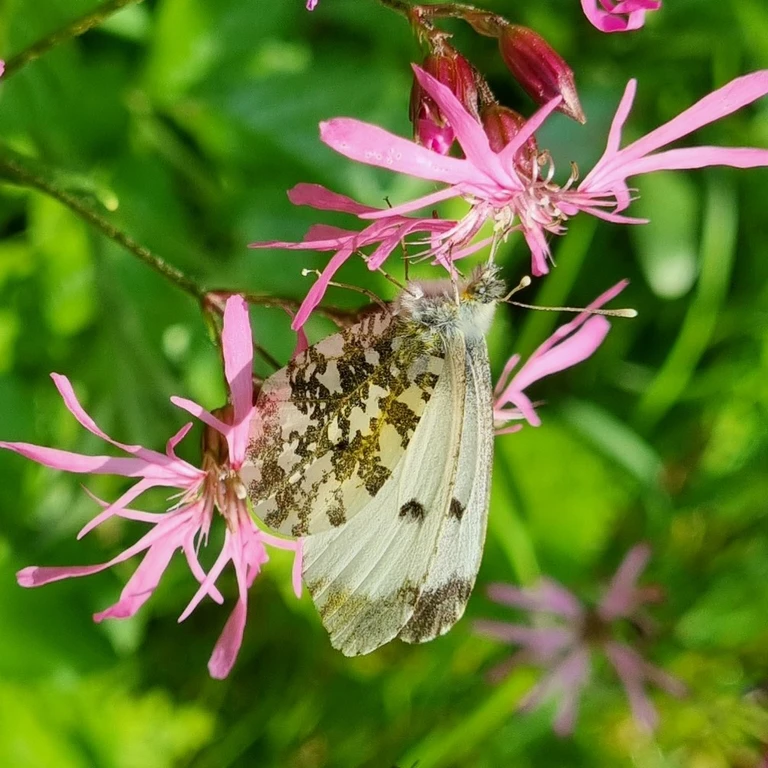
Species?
Anthocharis cardamines
